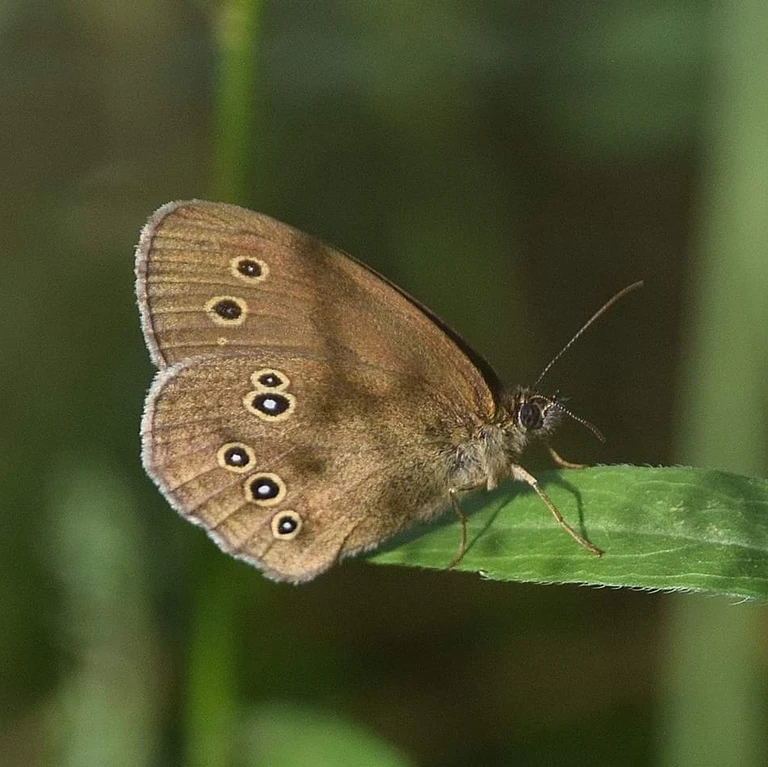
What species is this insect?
Aphantopus hyperantus
